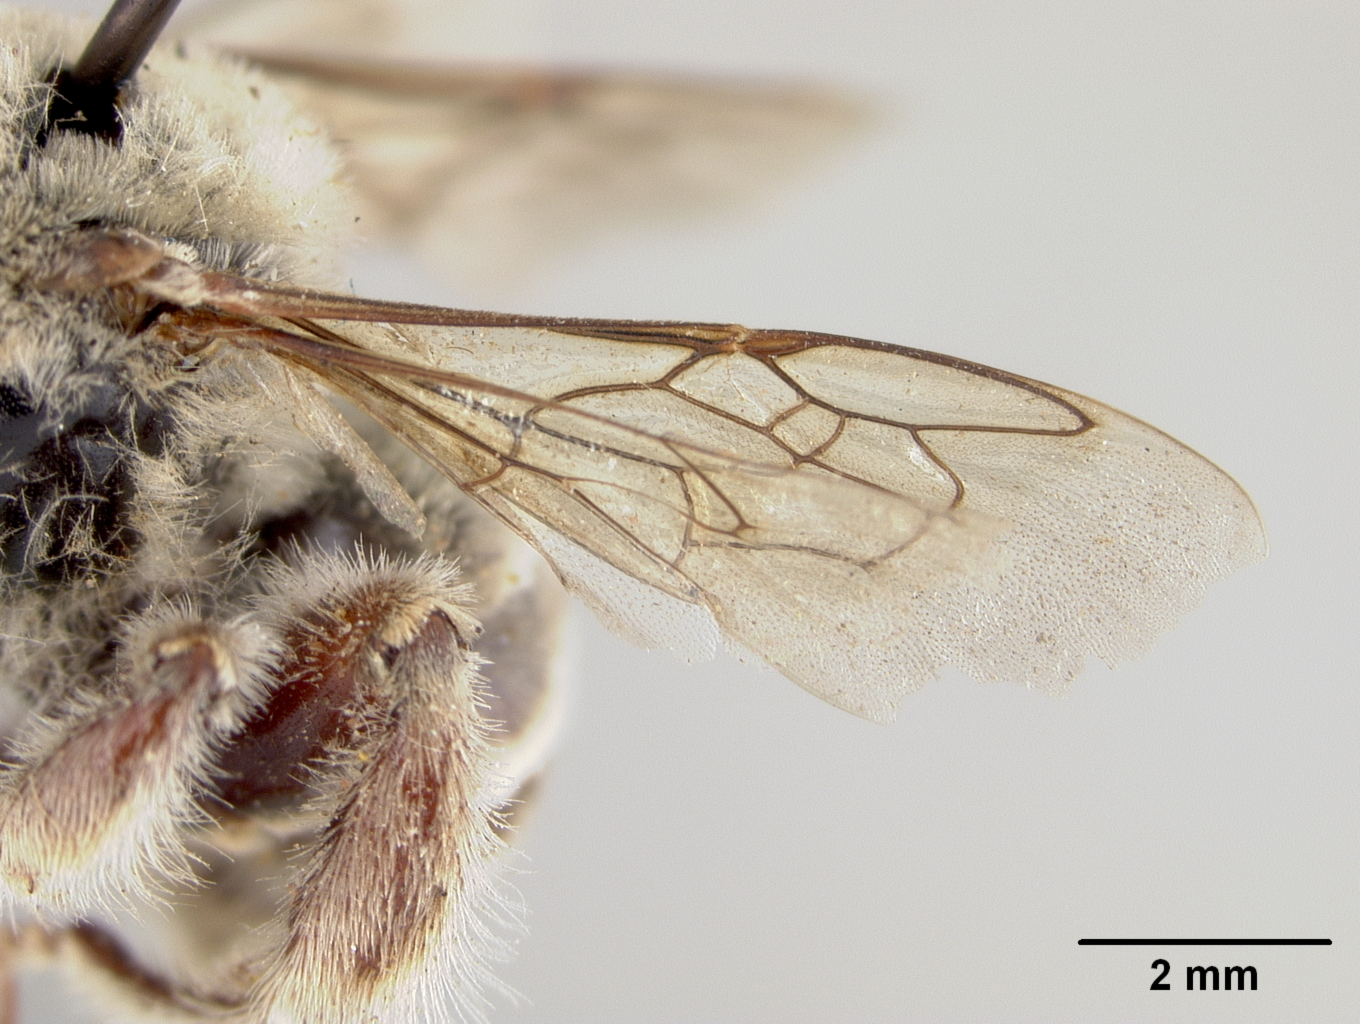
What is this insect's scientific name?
Diadasia piercei
